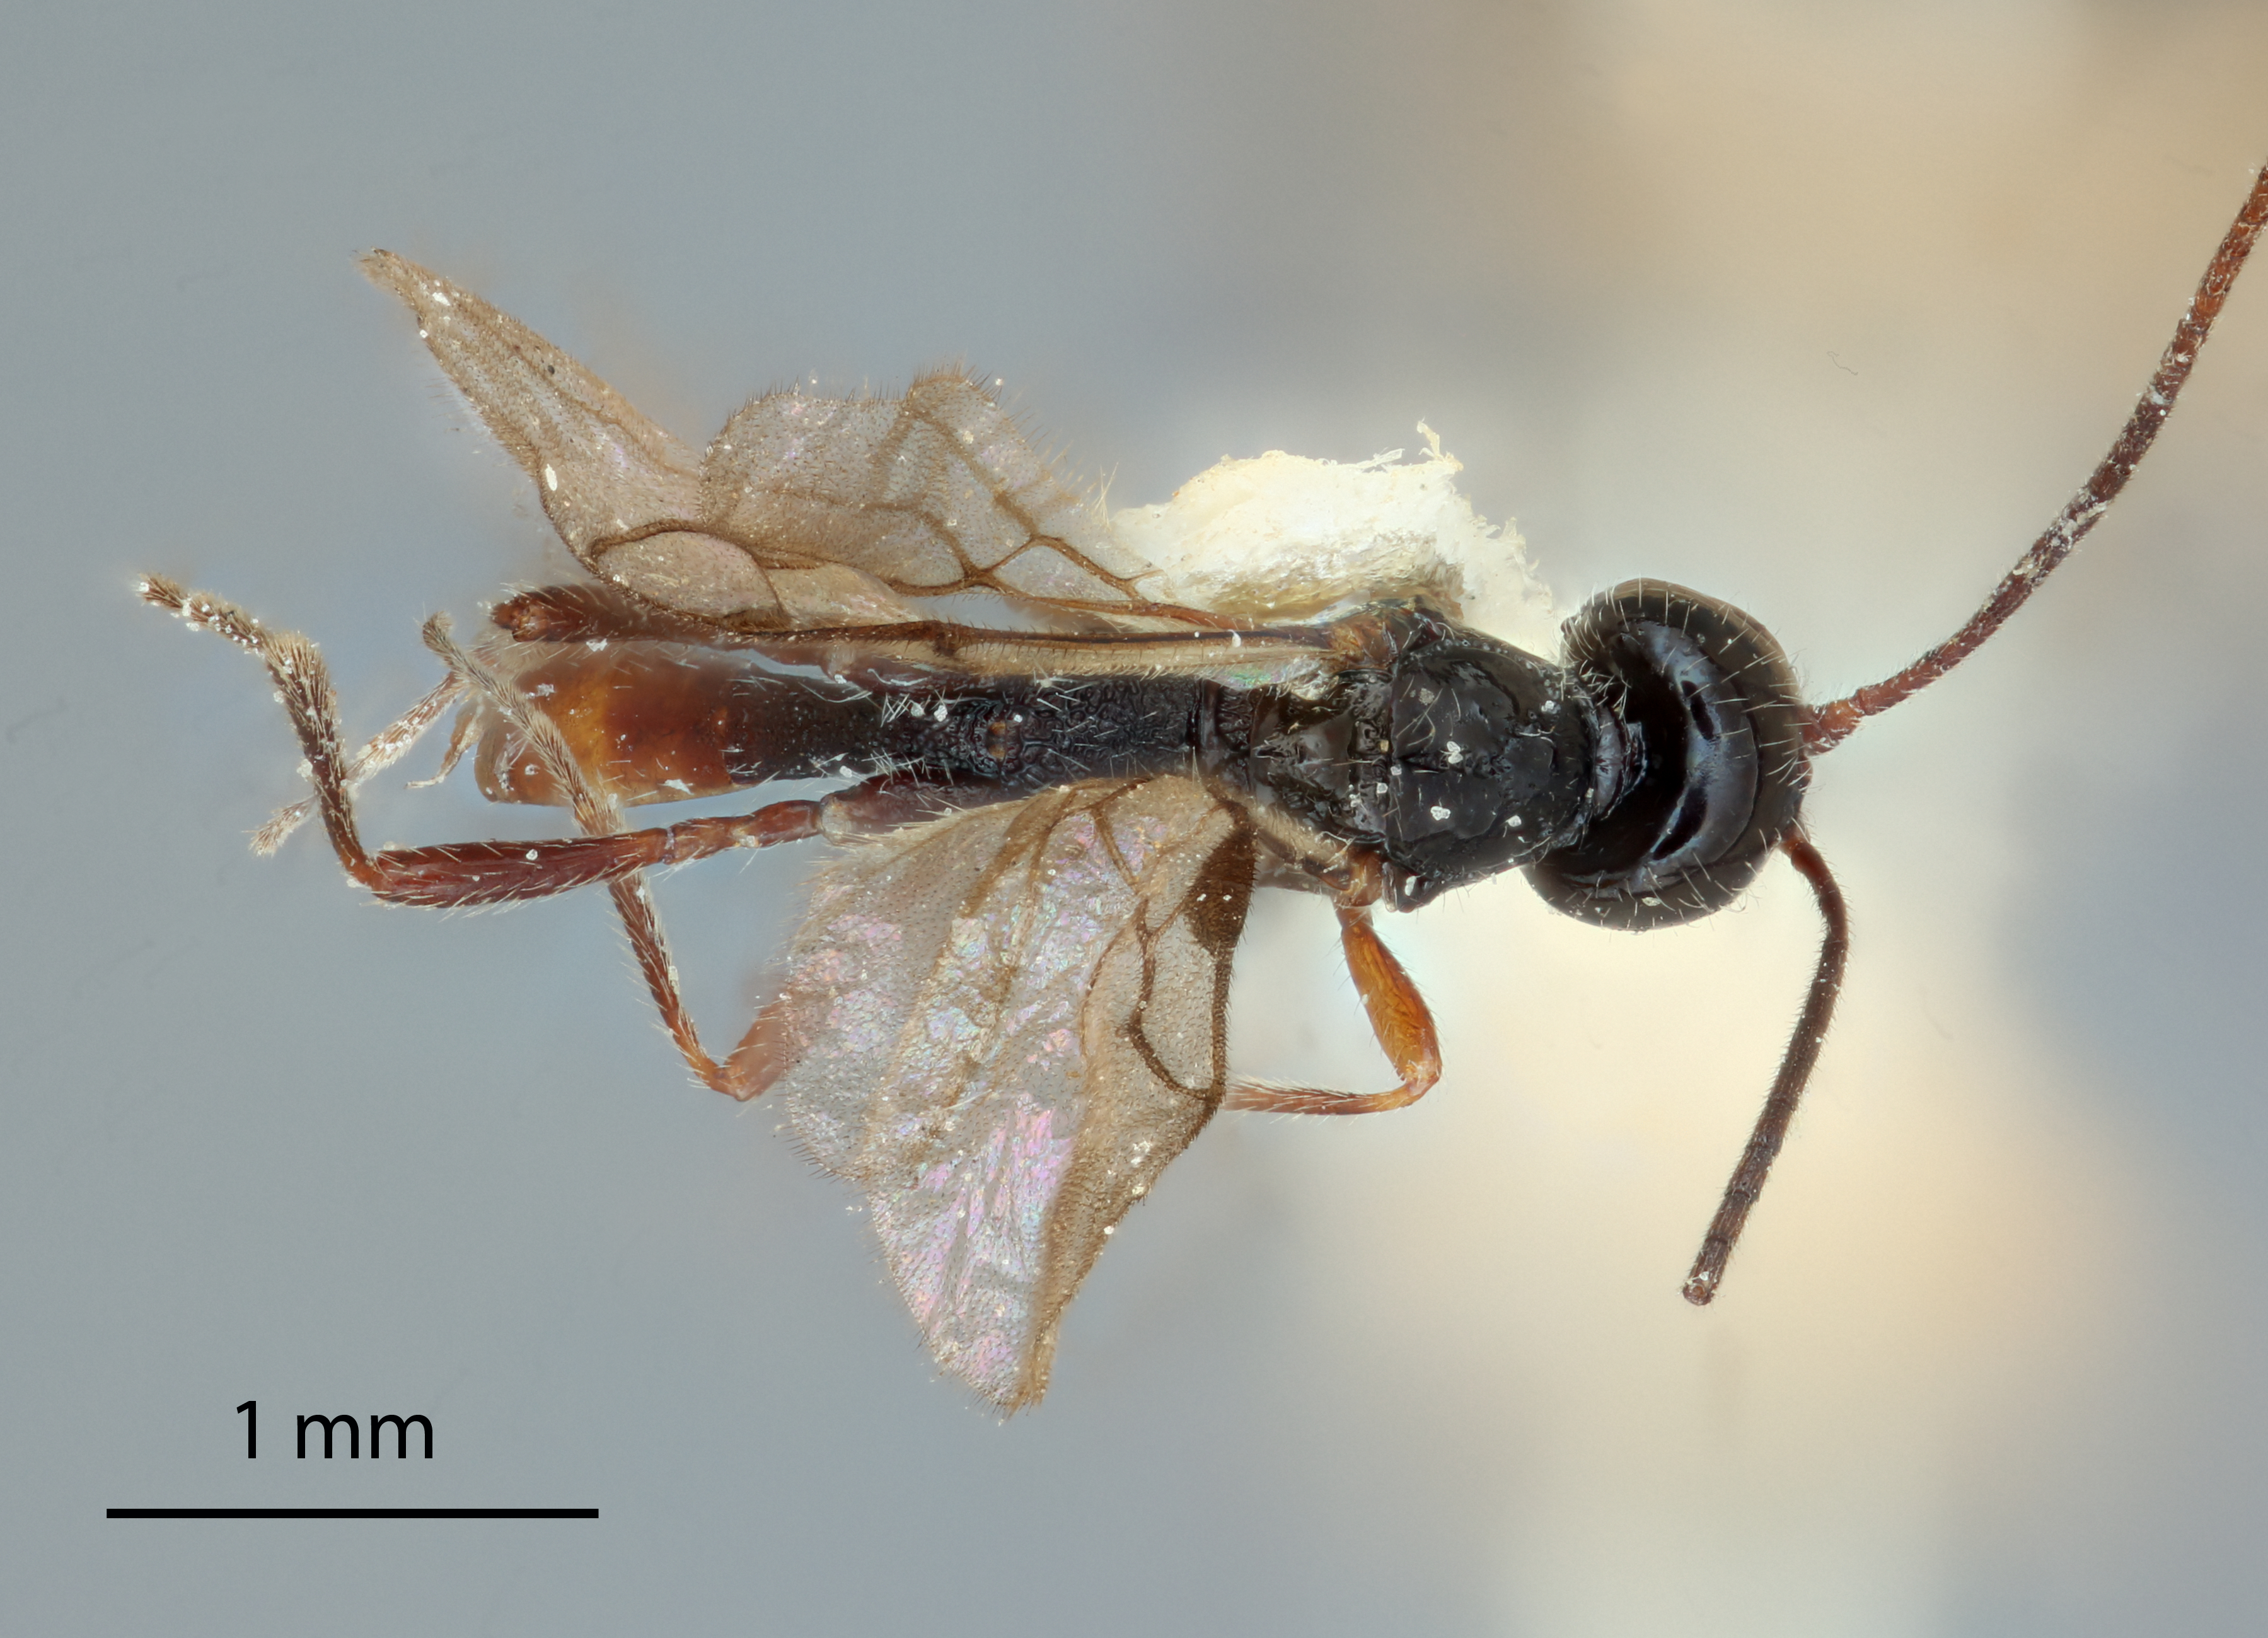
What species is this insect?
Coelinius nigripes
